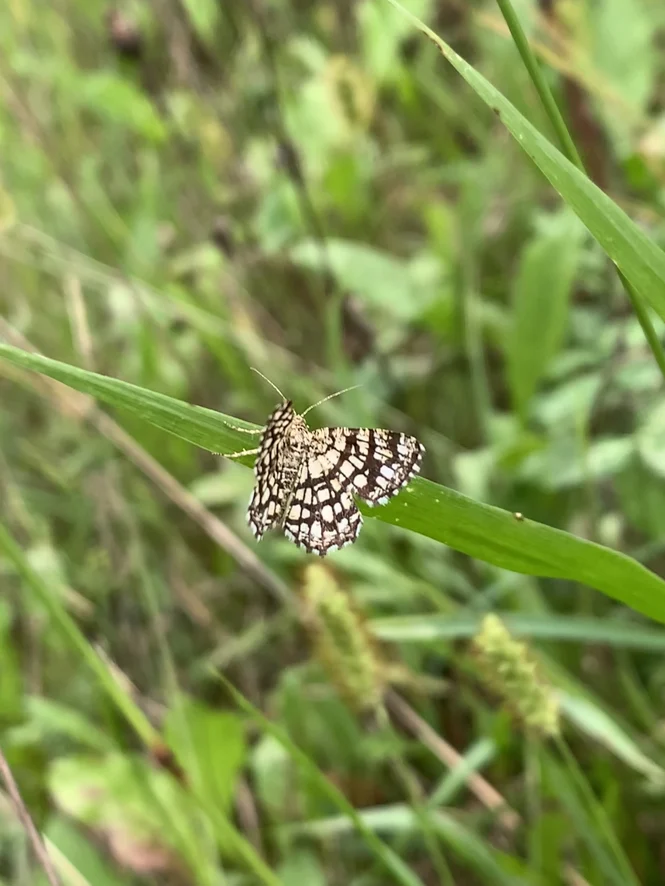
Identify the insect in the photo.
Chiasmia clathrata
